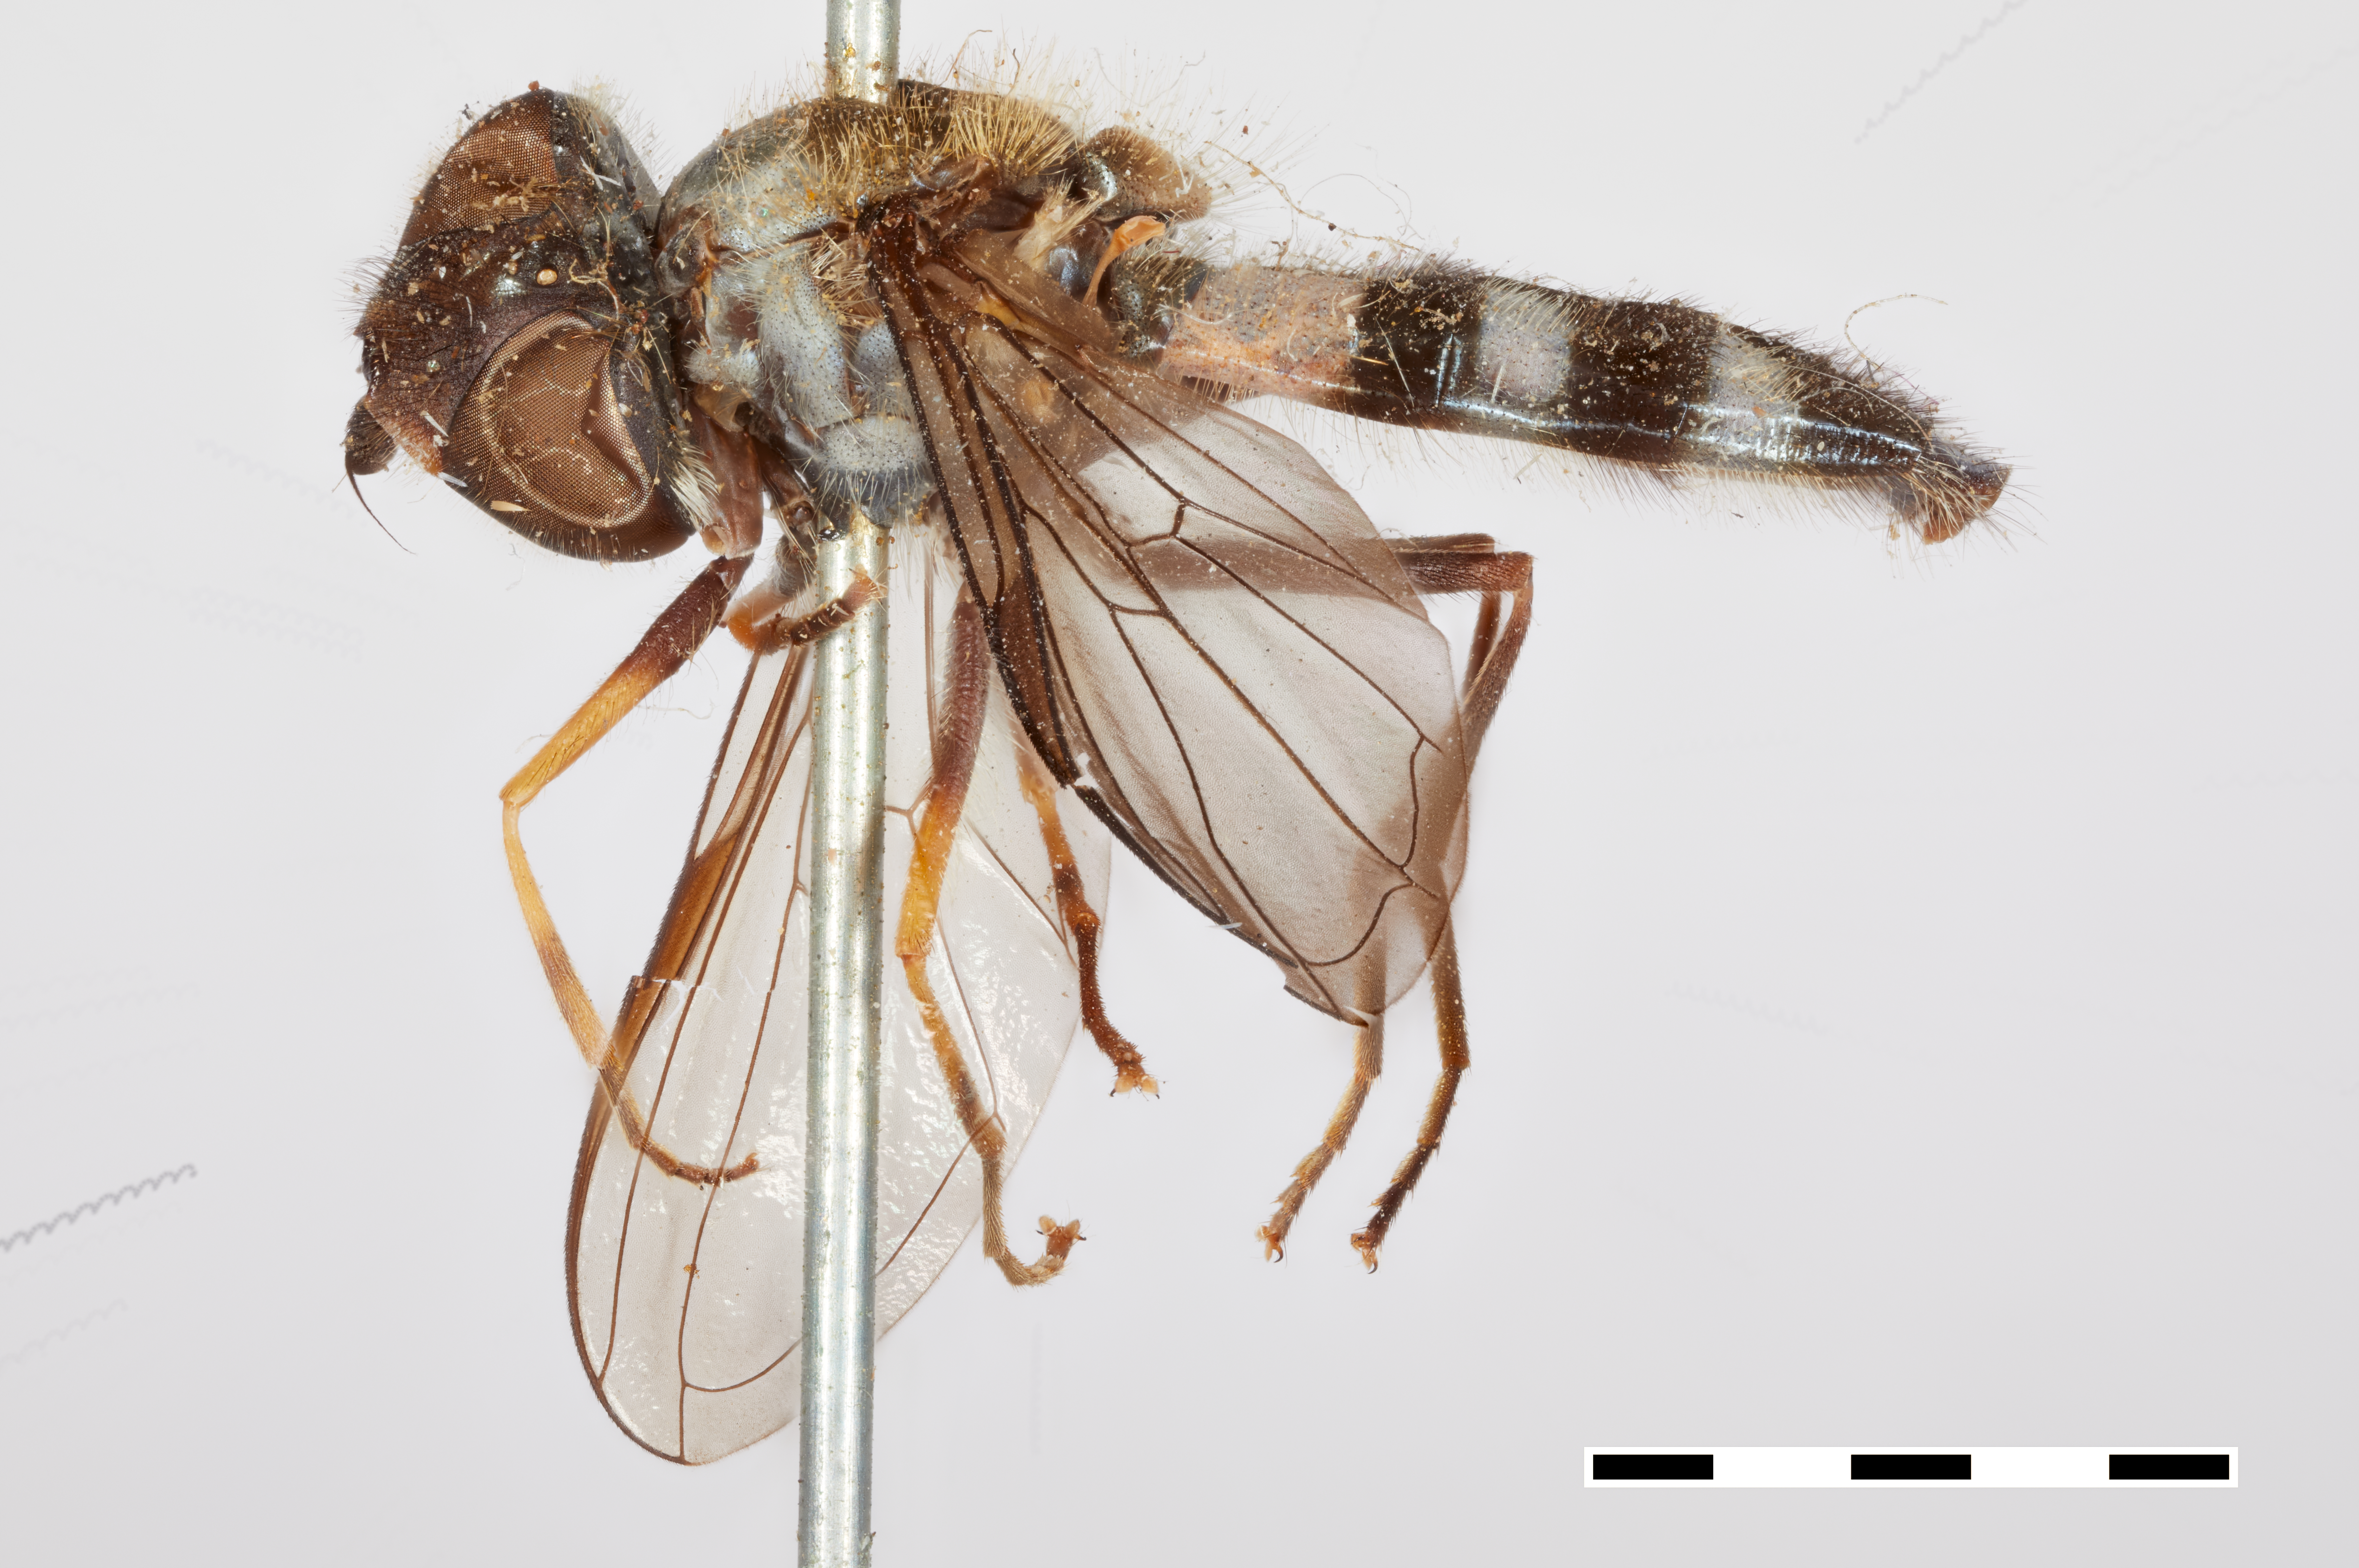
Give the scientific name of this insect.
Syrphus velutinus
